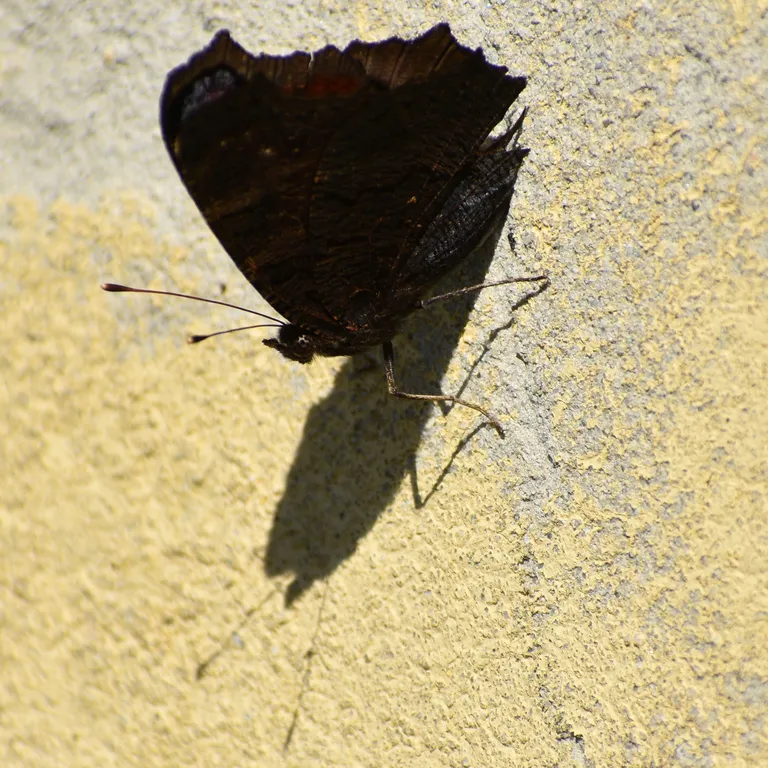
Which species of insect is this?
Aglais io
